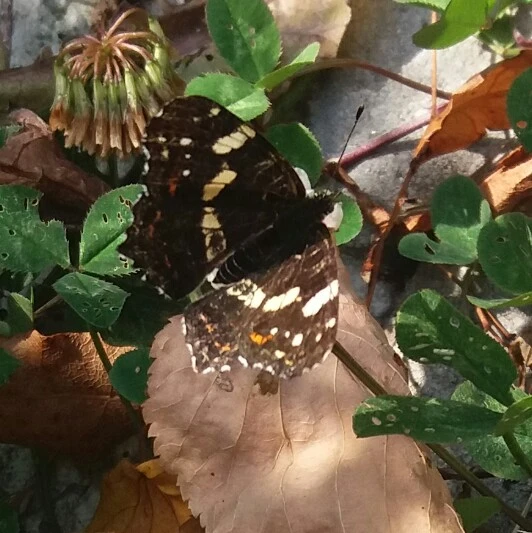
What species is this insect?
Araschnia levana
